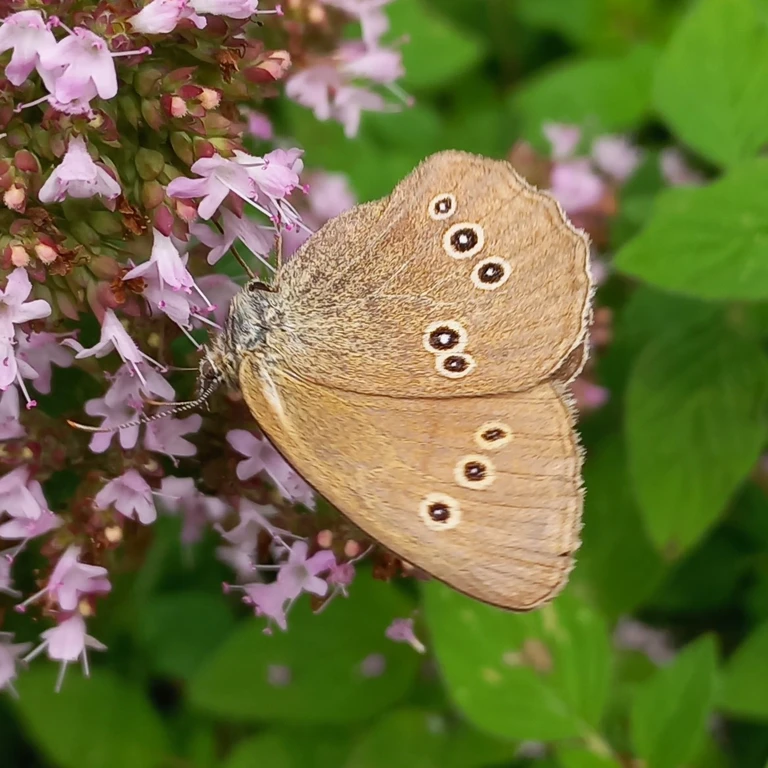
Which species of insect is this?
Aphantopus hyperantus
